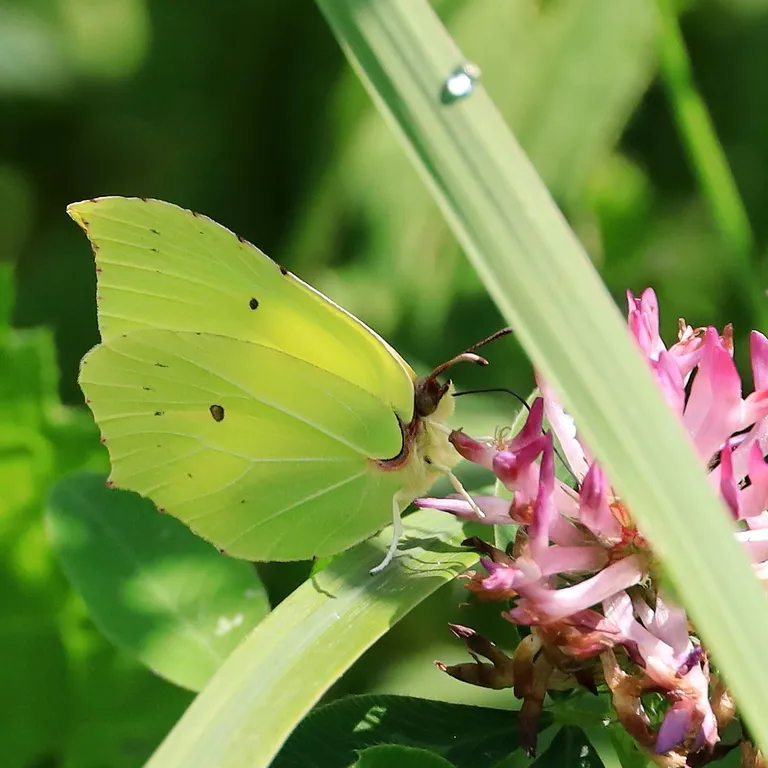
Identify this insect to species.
Gonepteryx rhamni
